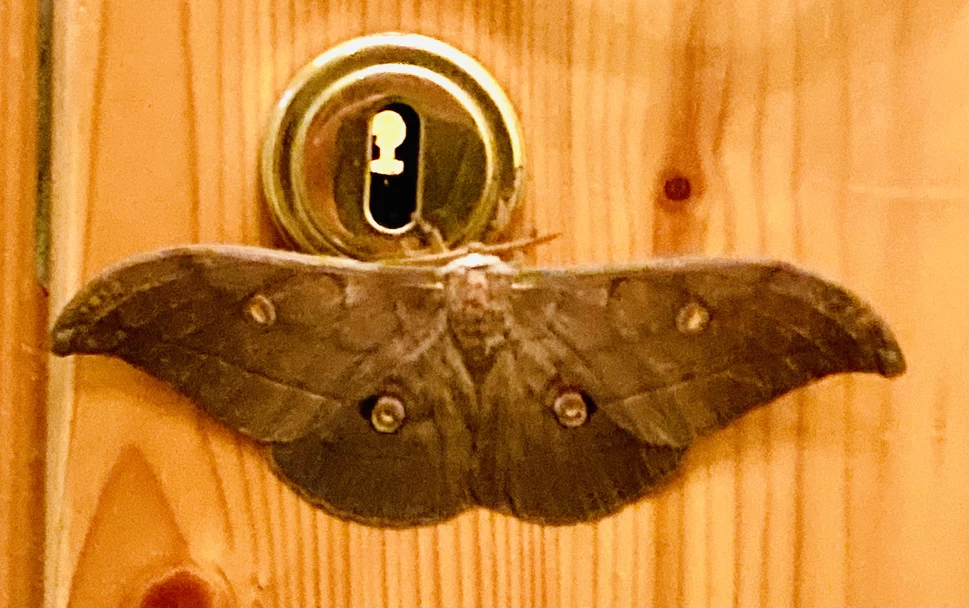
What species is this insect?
Antheraea yamamai
